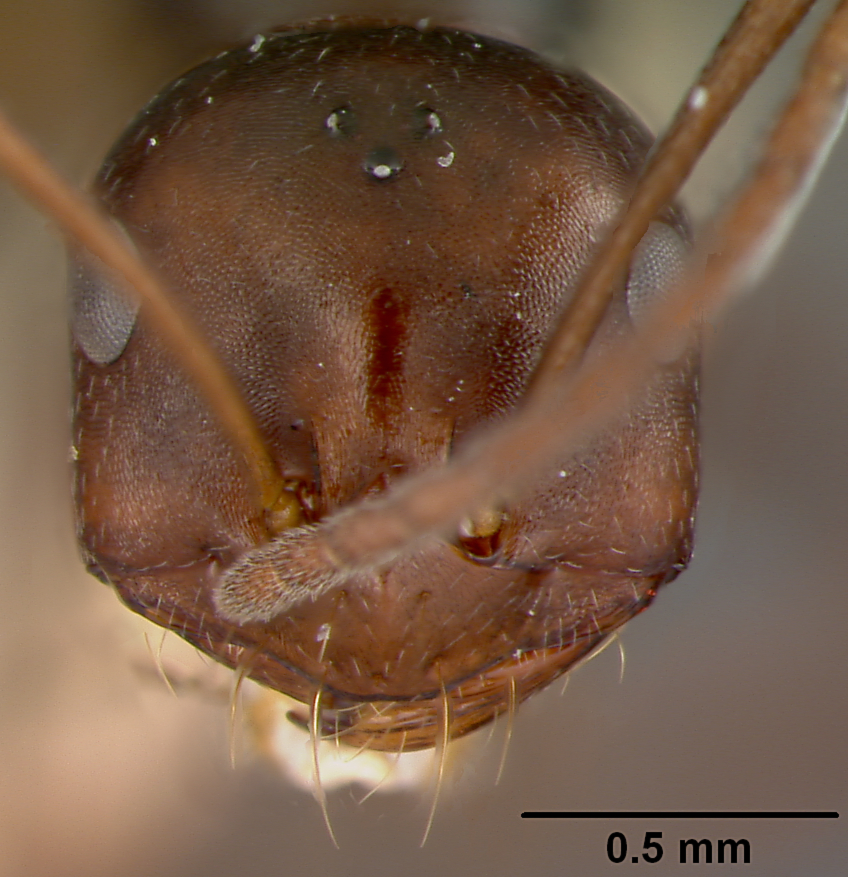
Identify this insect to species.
Melophorus insularis
